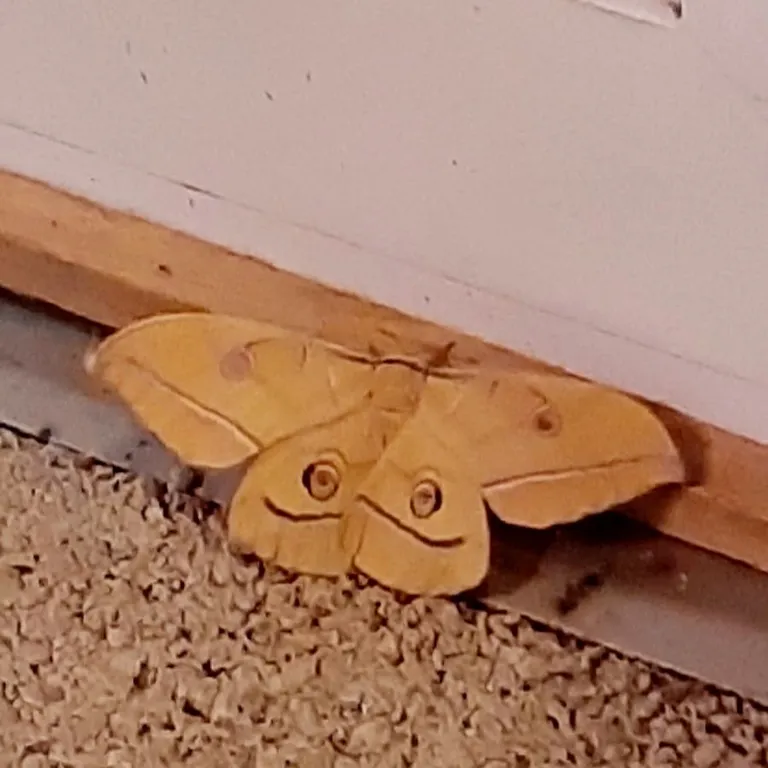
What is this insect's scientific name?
Antheraea yamamai
